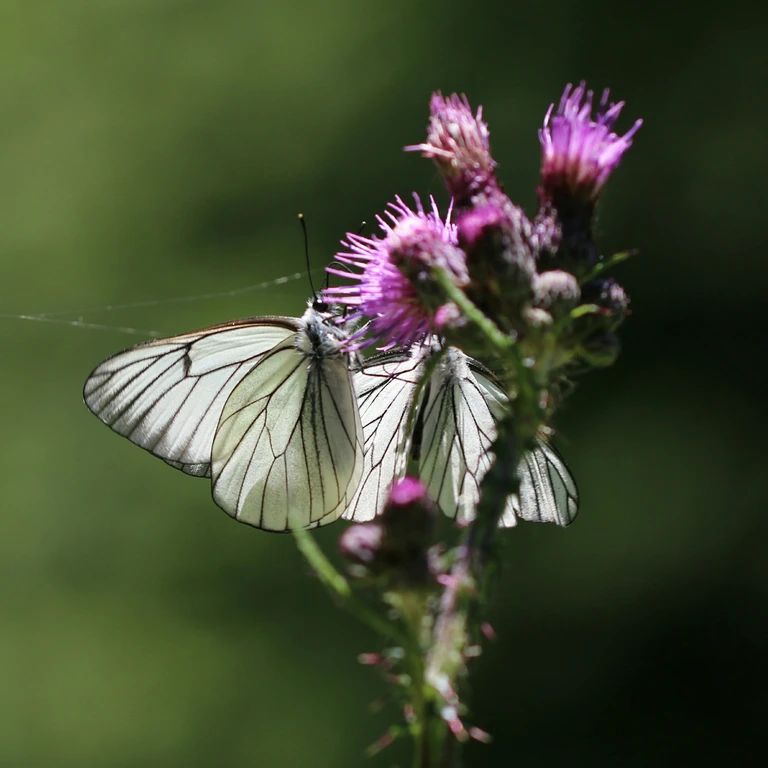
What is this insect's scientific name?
Aporia crataegi
